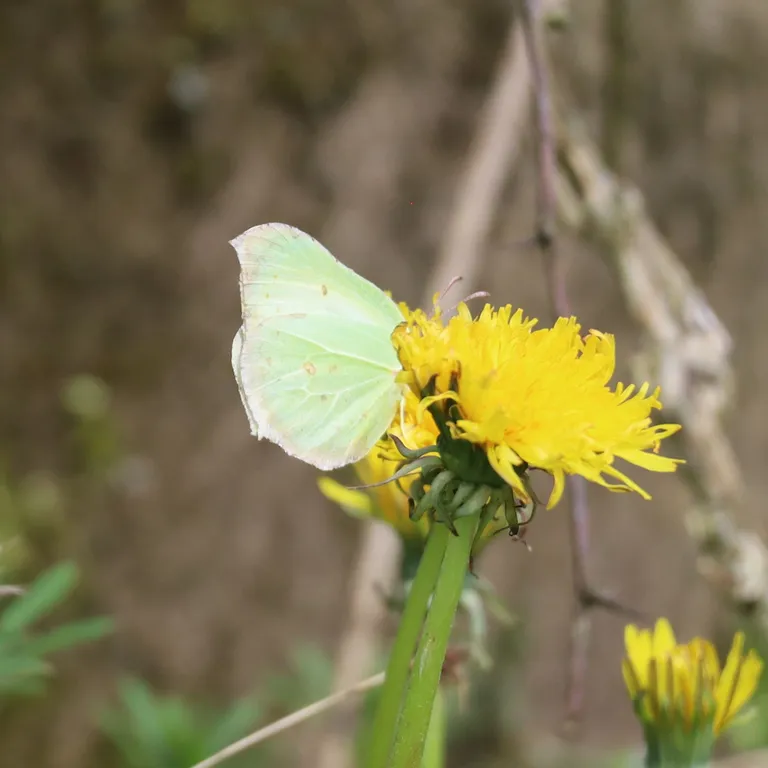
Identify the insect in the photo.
Gonepteryx rhamni
